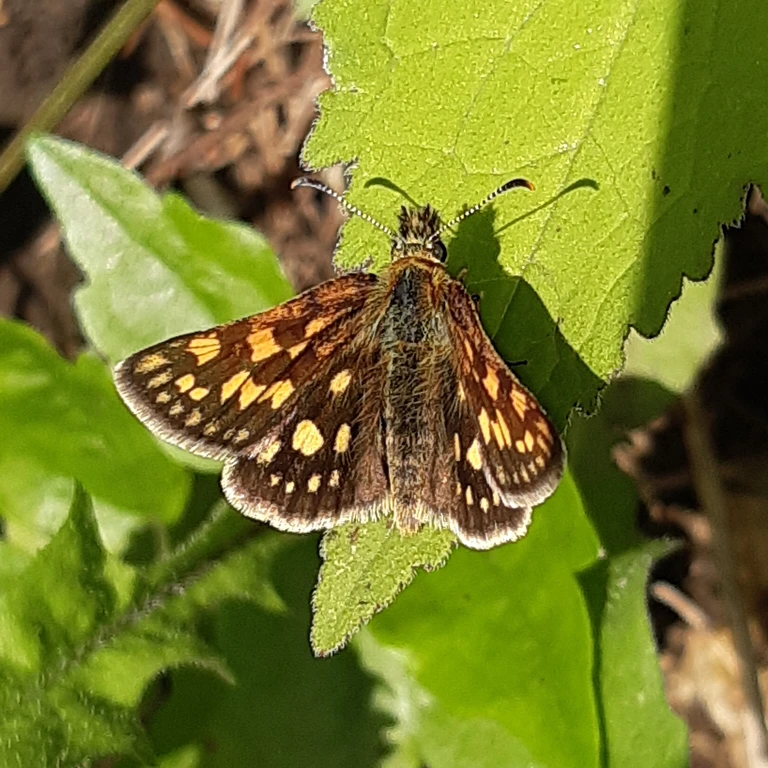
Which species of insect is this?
Carterocephalus palaemon
